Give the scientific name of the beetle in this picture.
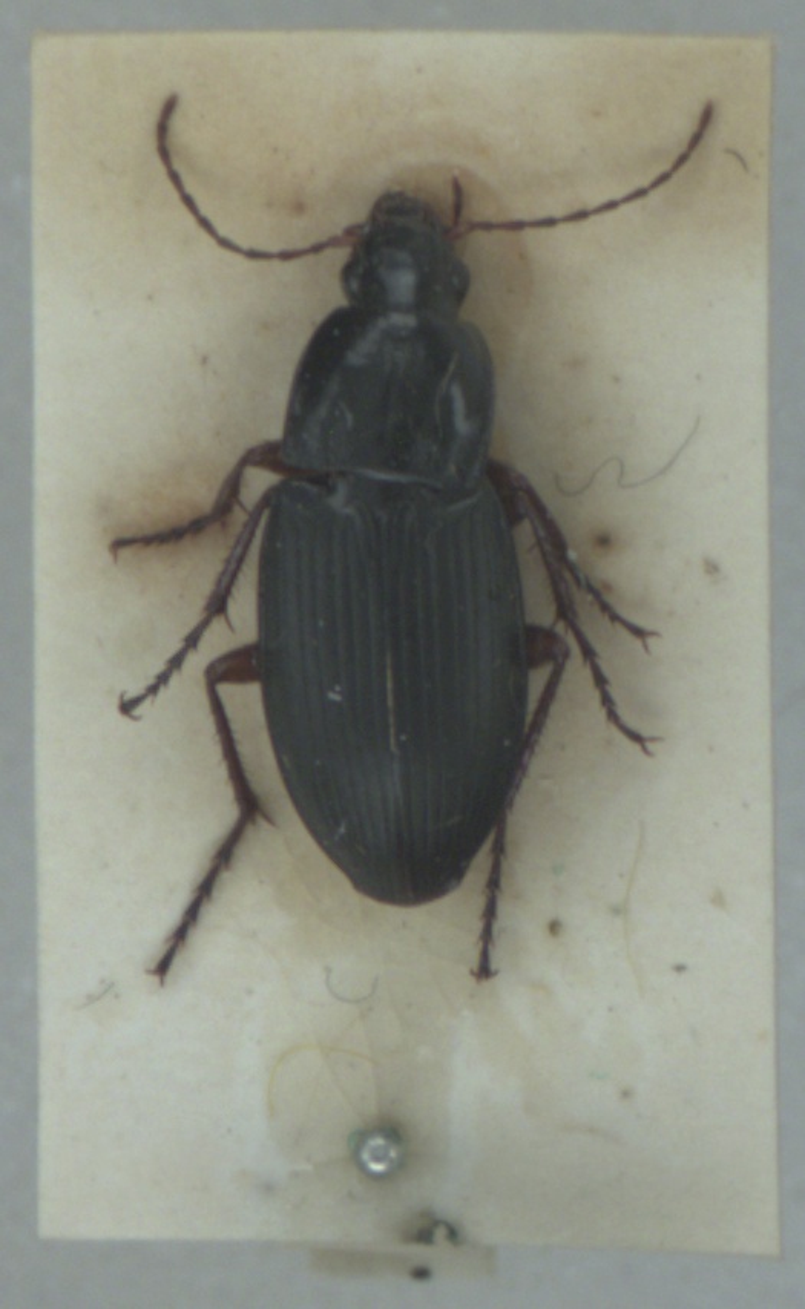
Calathus fuscipes
